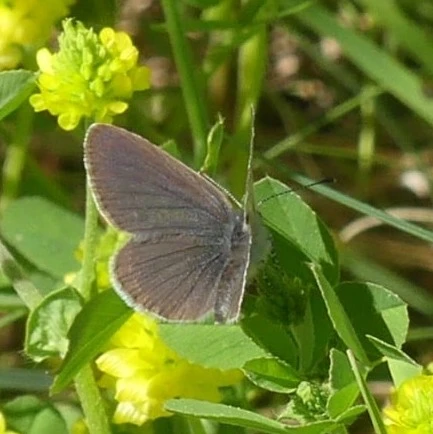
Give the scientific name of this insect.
Cupido minimus
